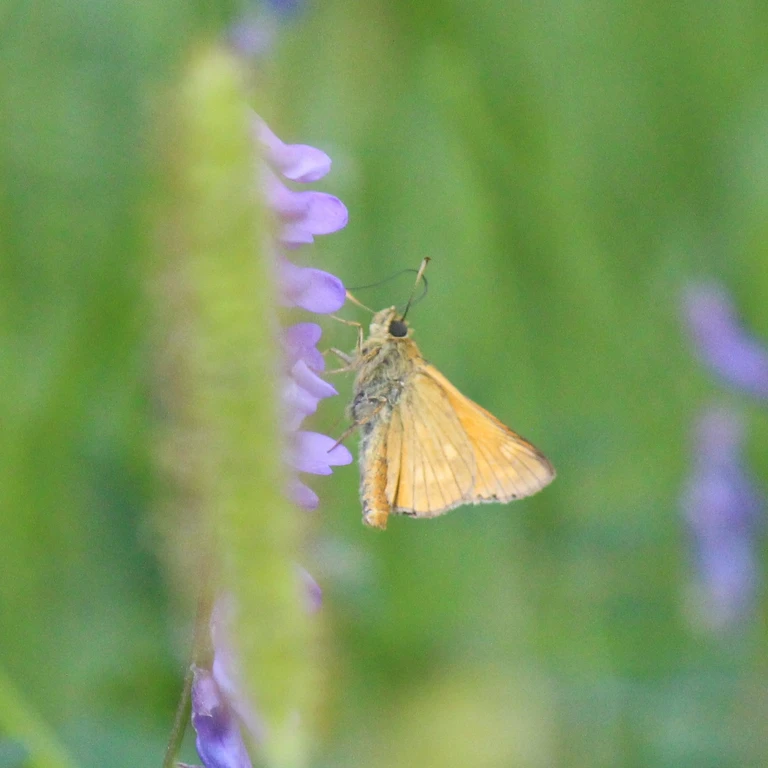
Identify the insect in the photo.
Ochlodes sylvanus (also Ochlodes venata)
